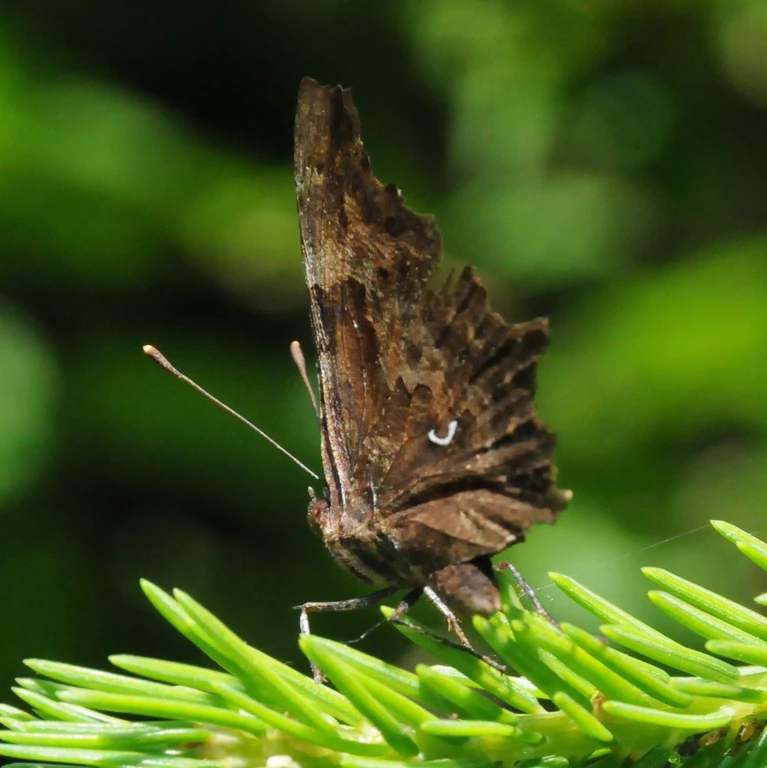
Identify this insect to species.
Polygonia c-album
